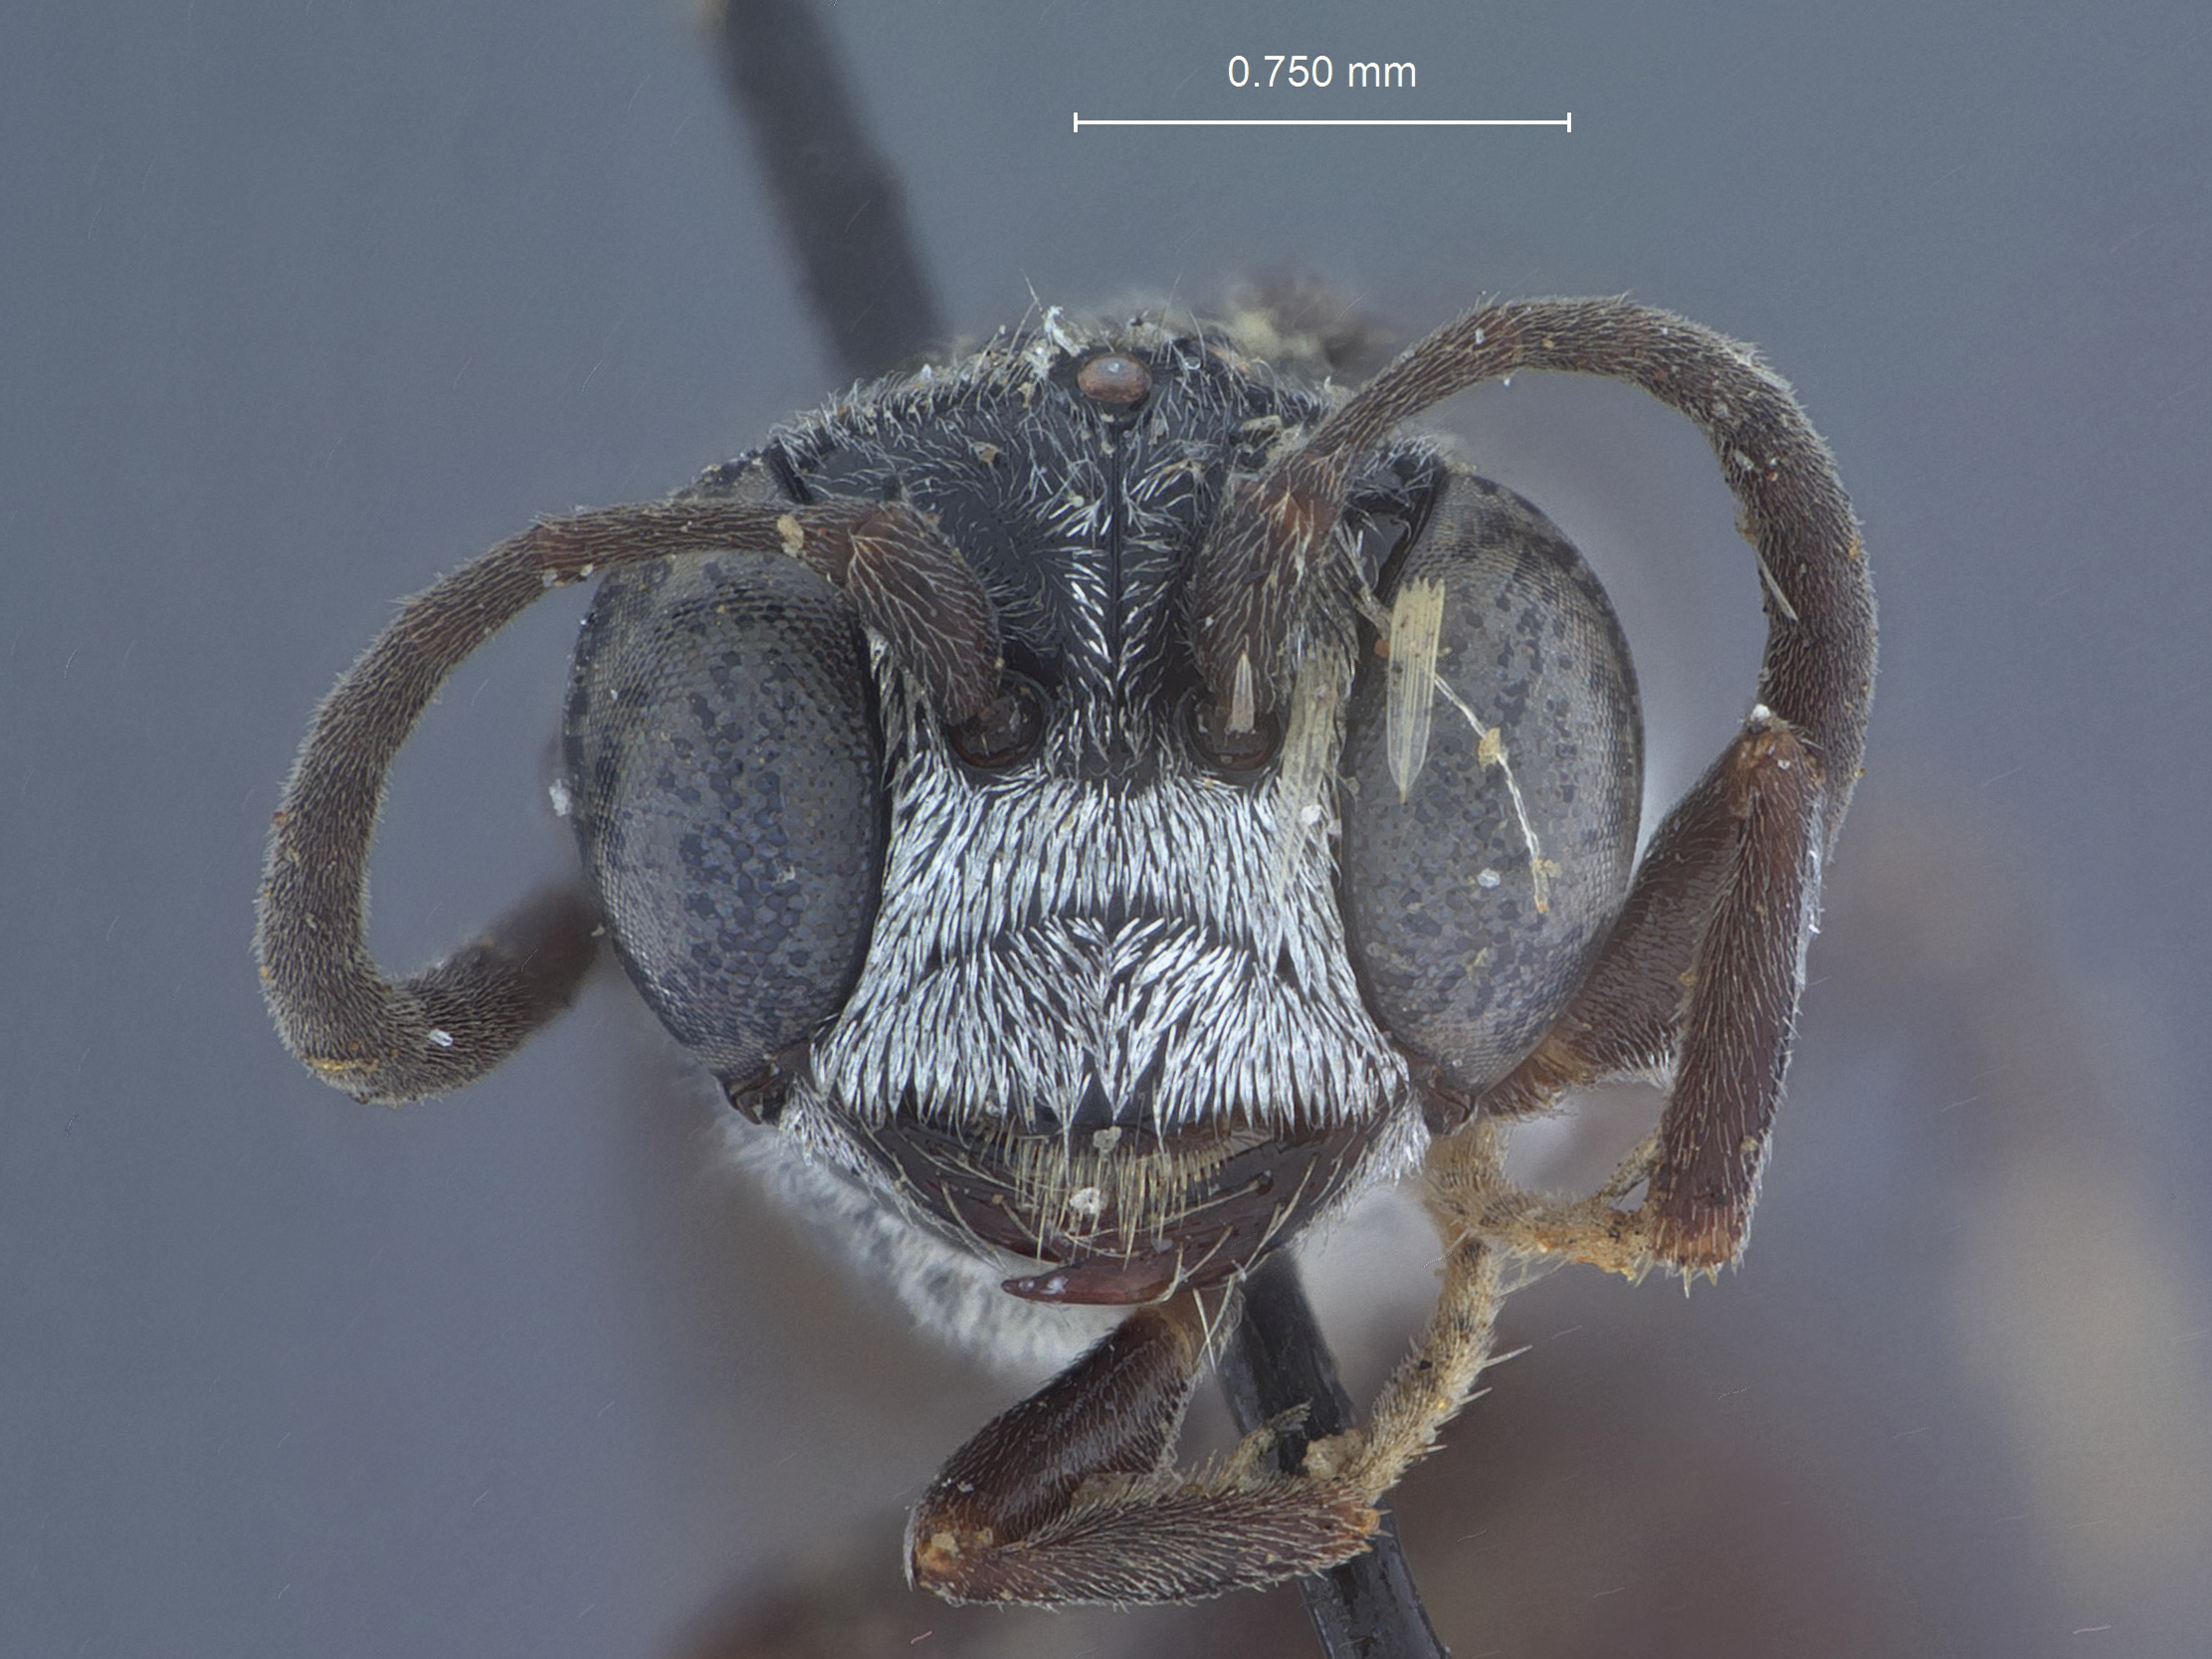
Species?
Mimesa floridana
